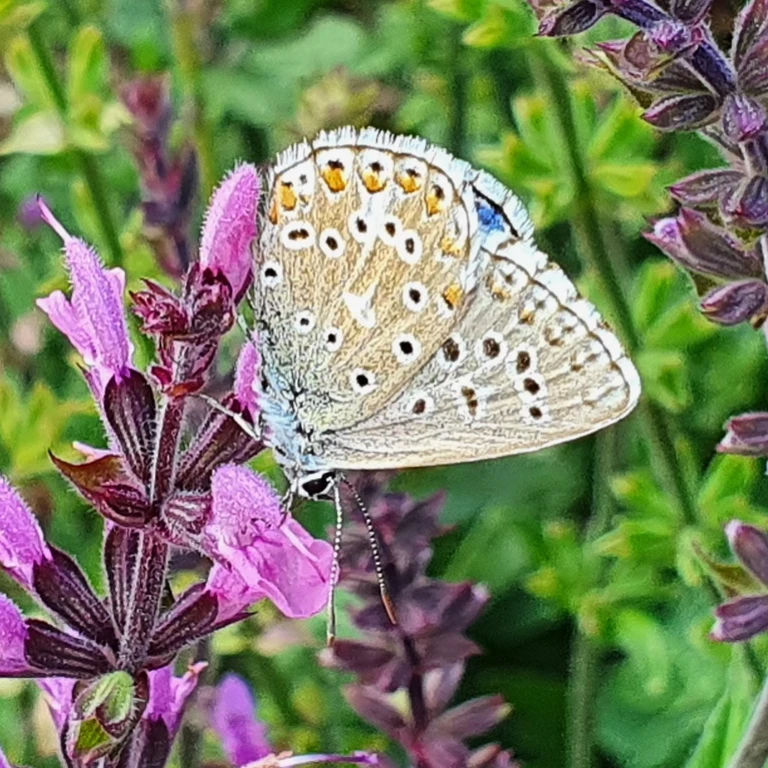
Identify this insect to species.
Lysandra bellargus
